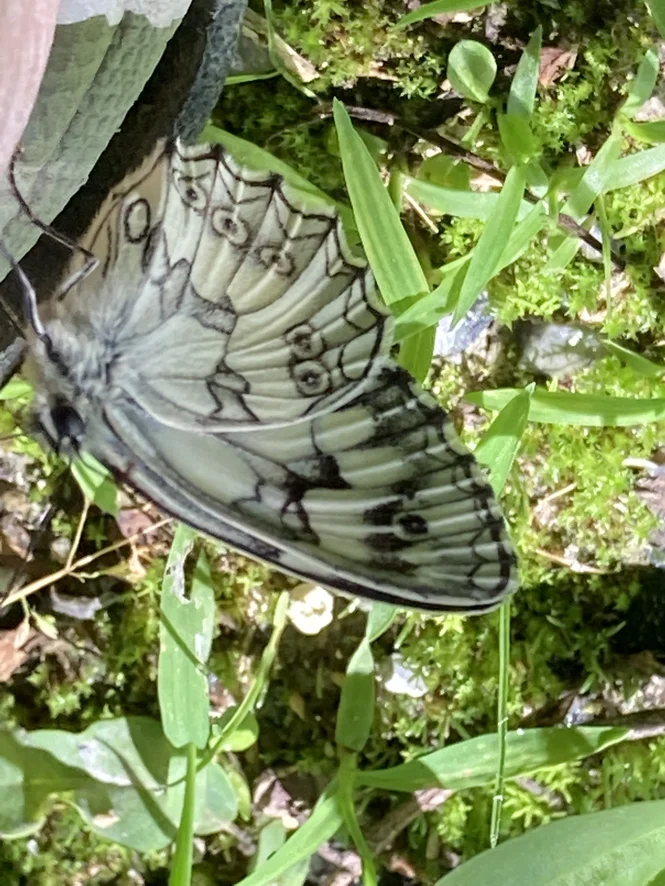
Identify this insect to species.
Melanargia galathea
